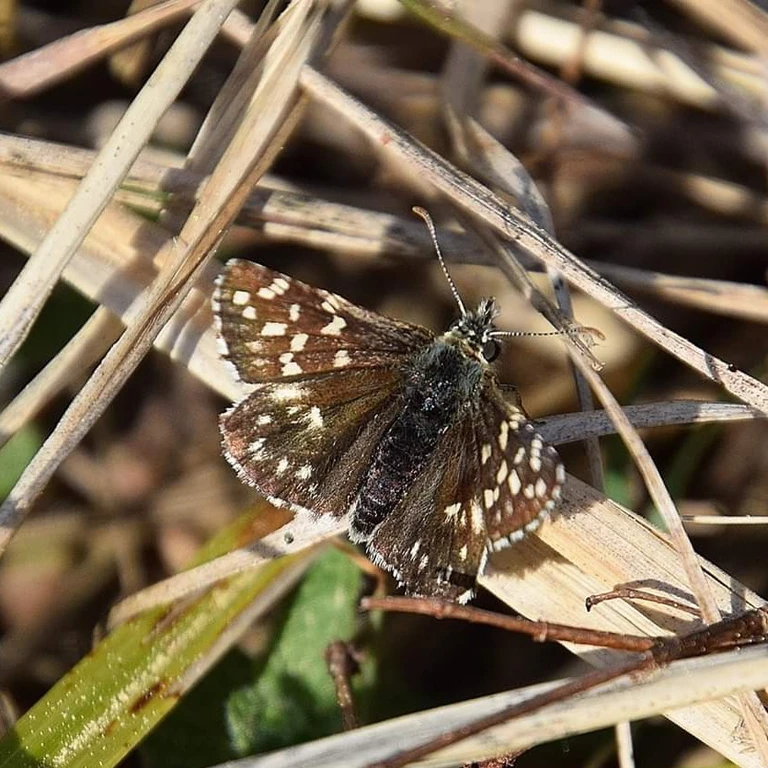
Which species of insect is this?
Pyrgus malvae
